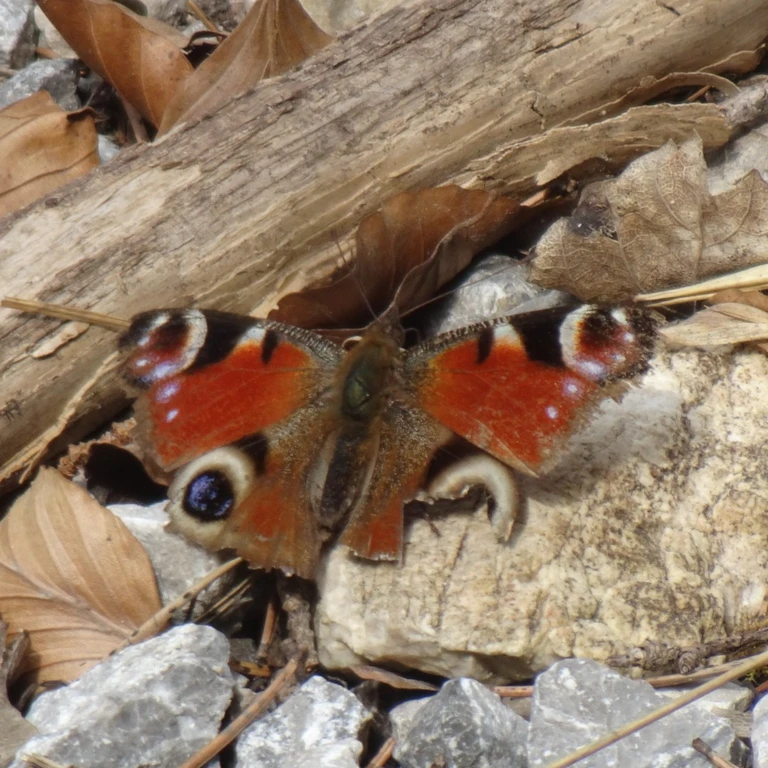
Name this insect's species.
Aglais io
